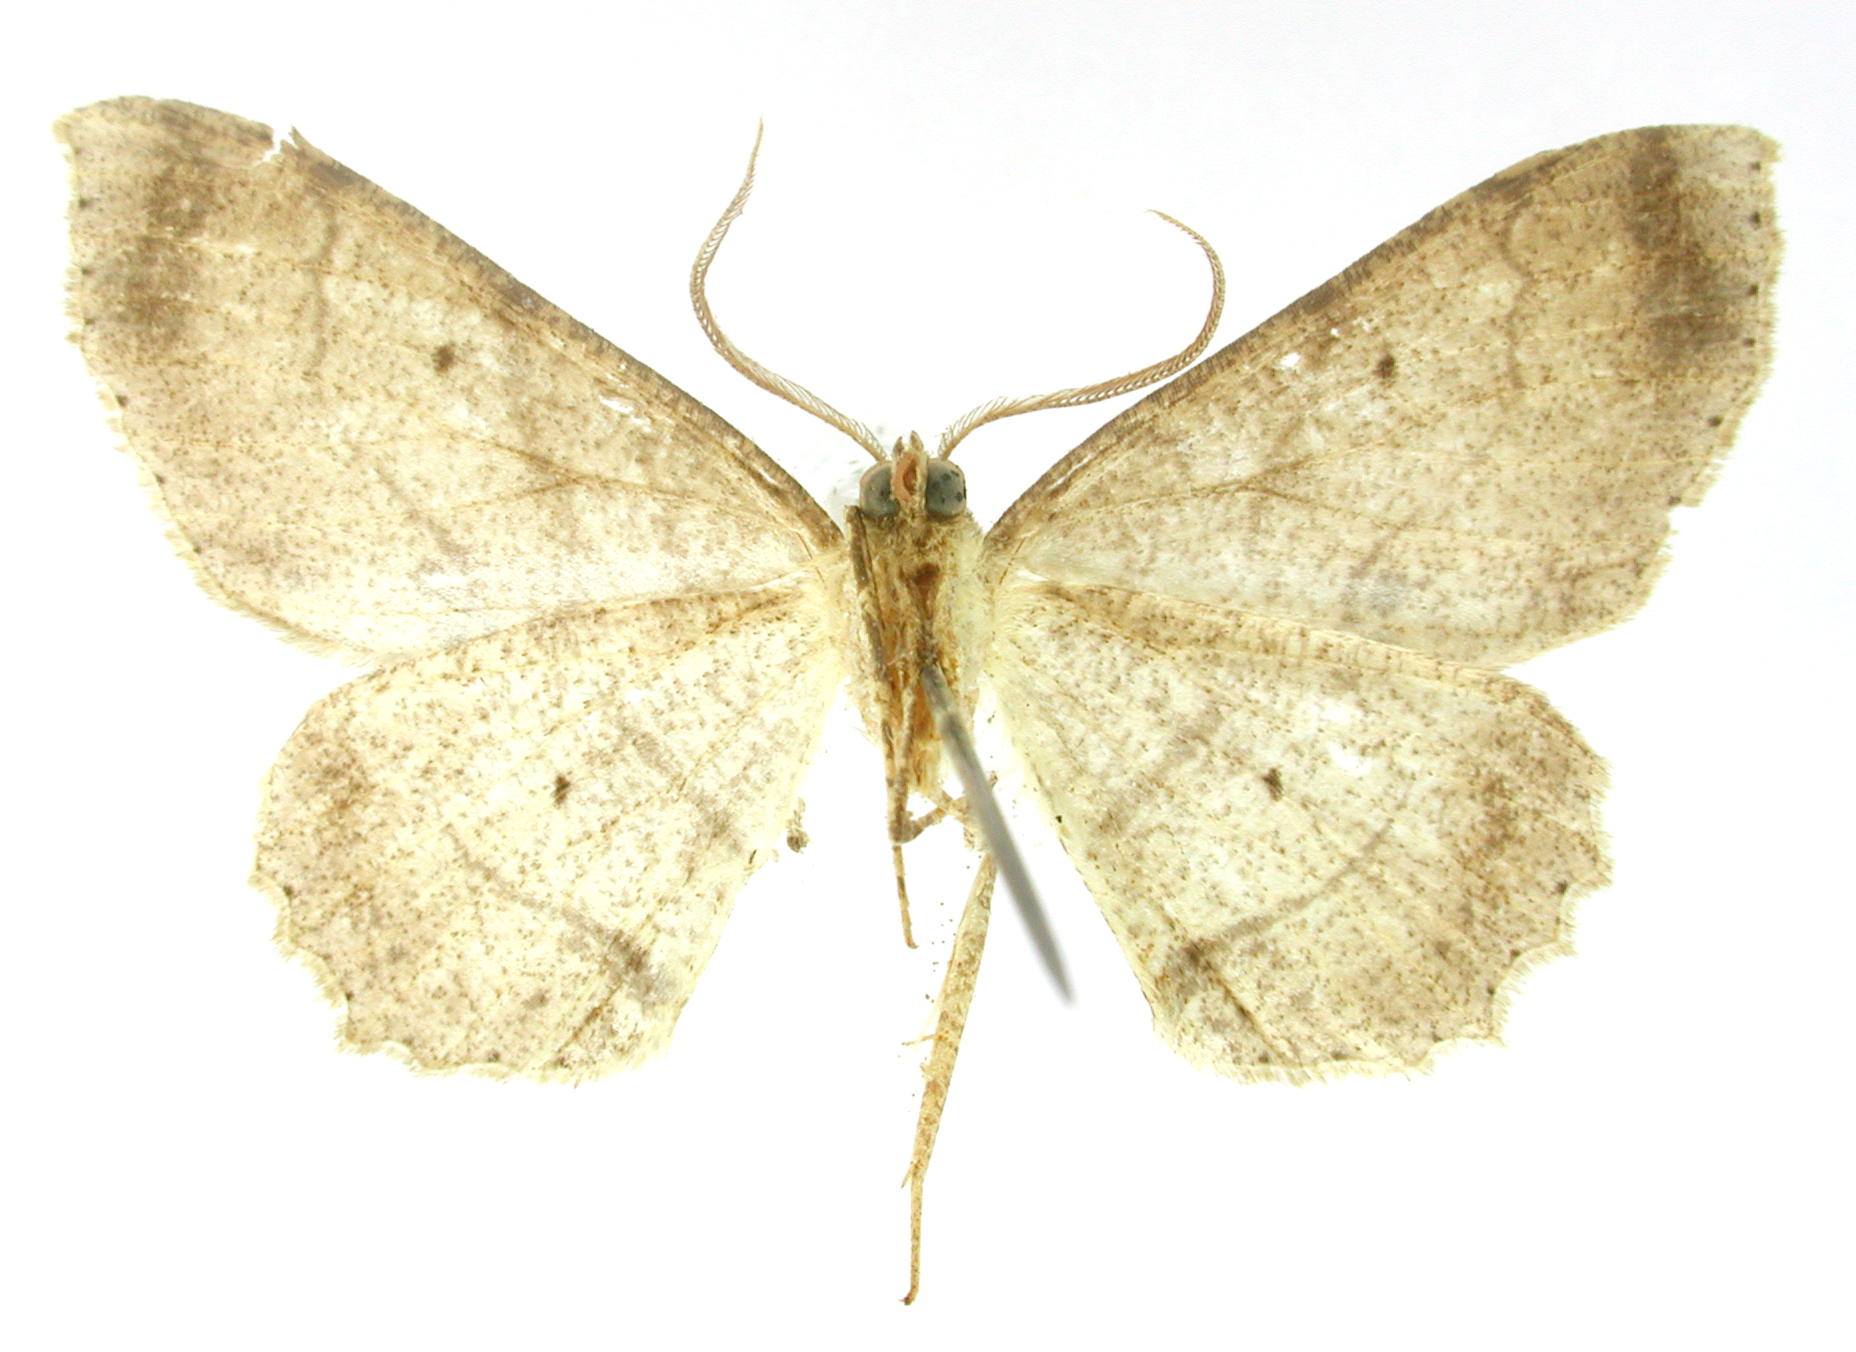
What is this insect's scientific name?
Melanolophia attenuata
